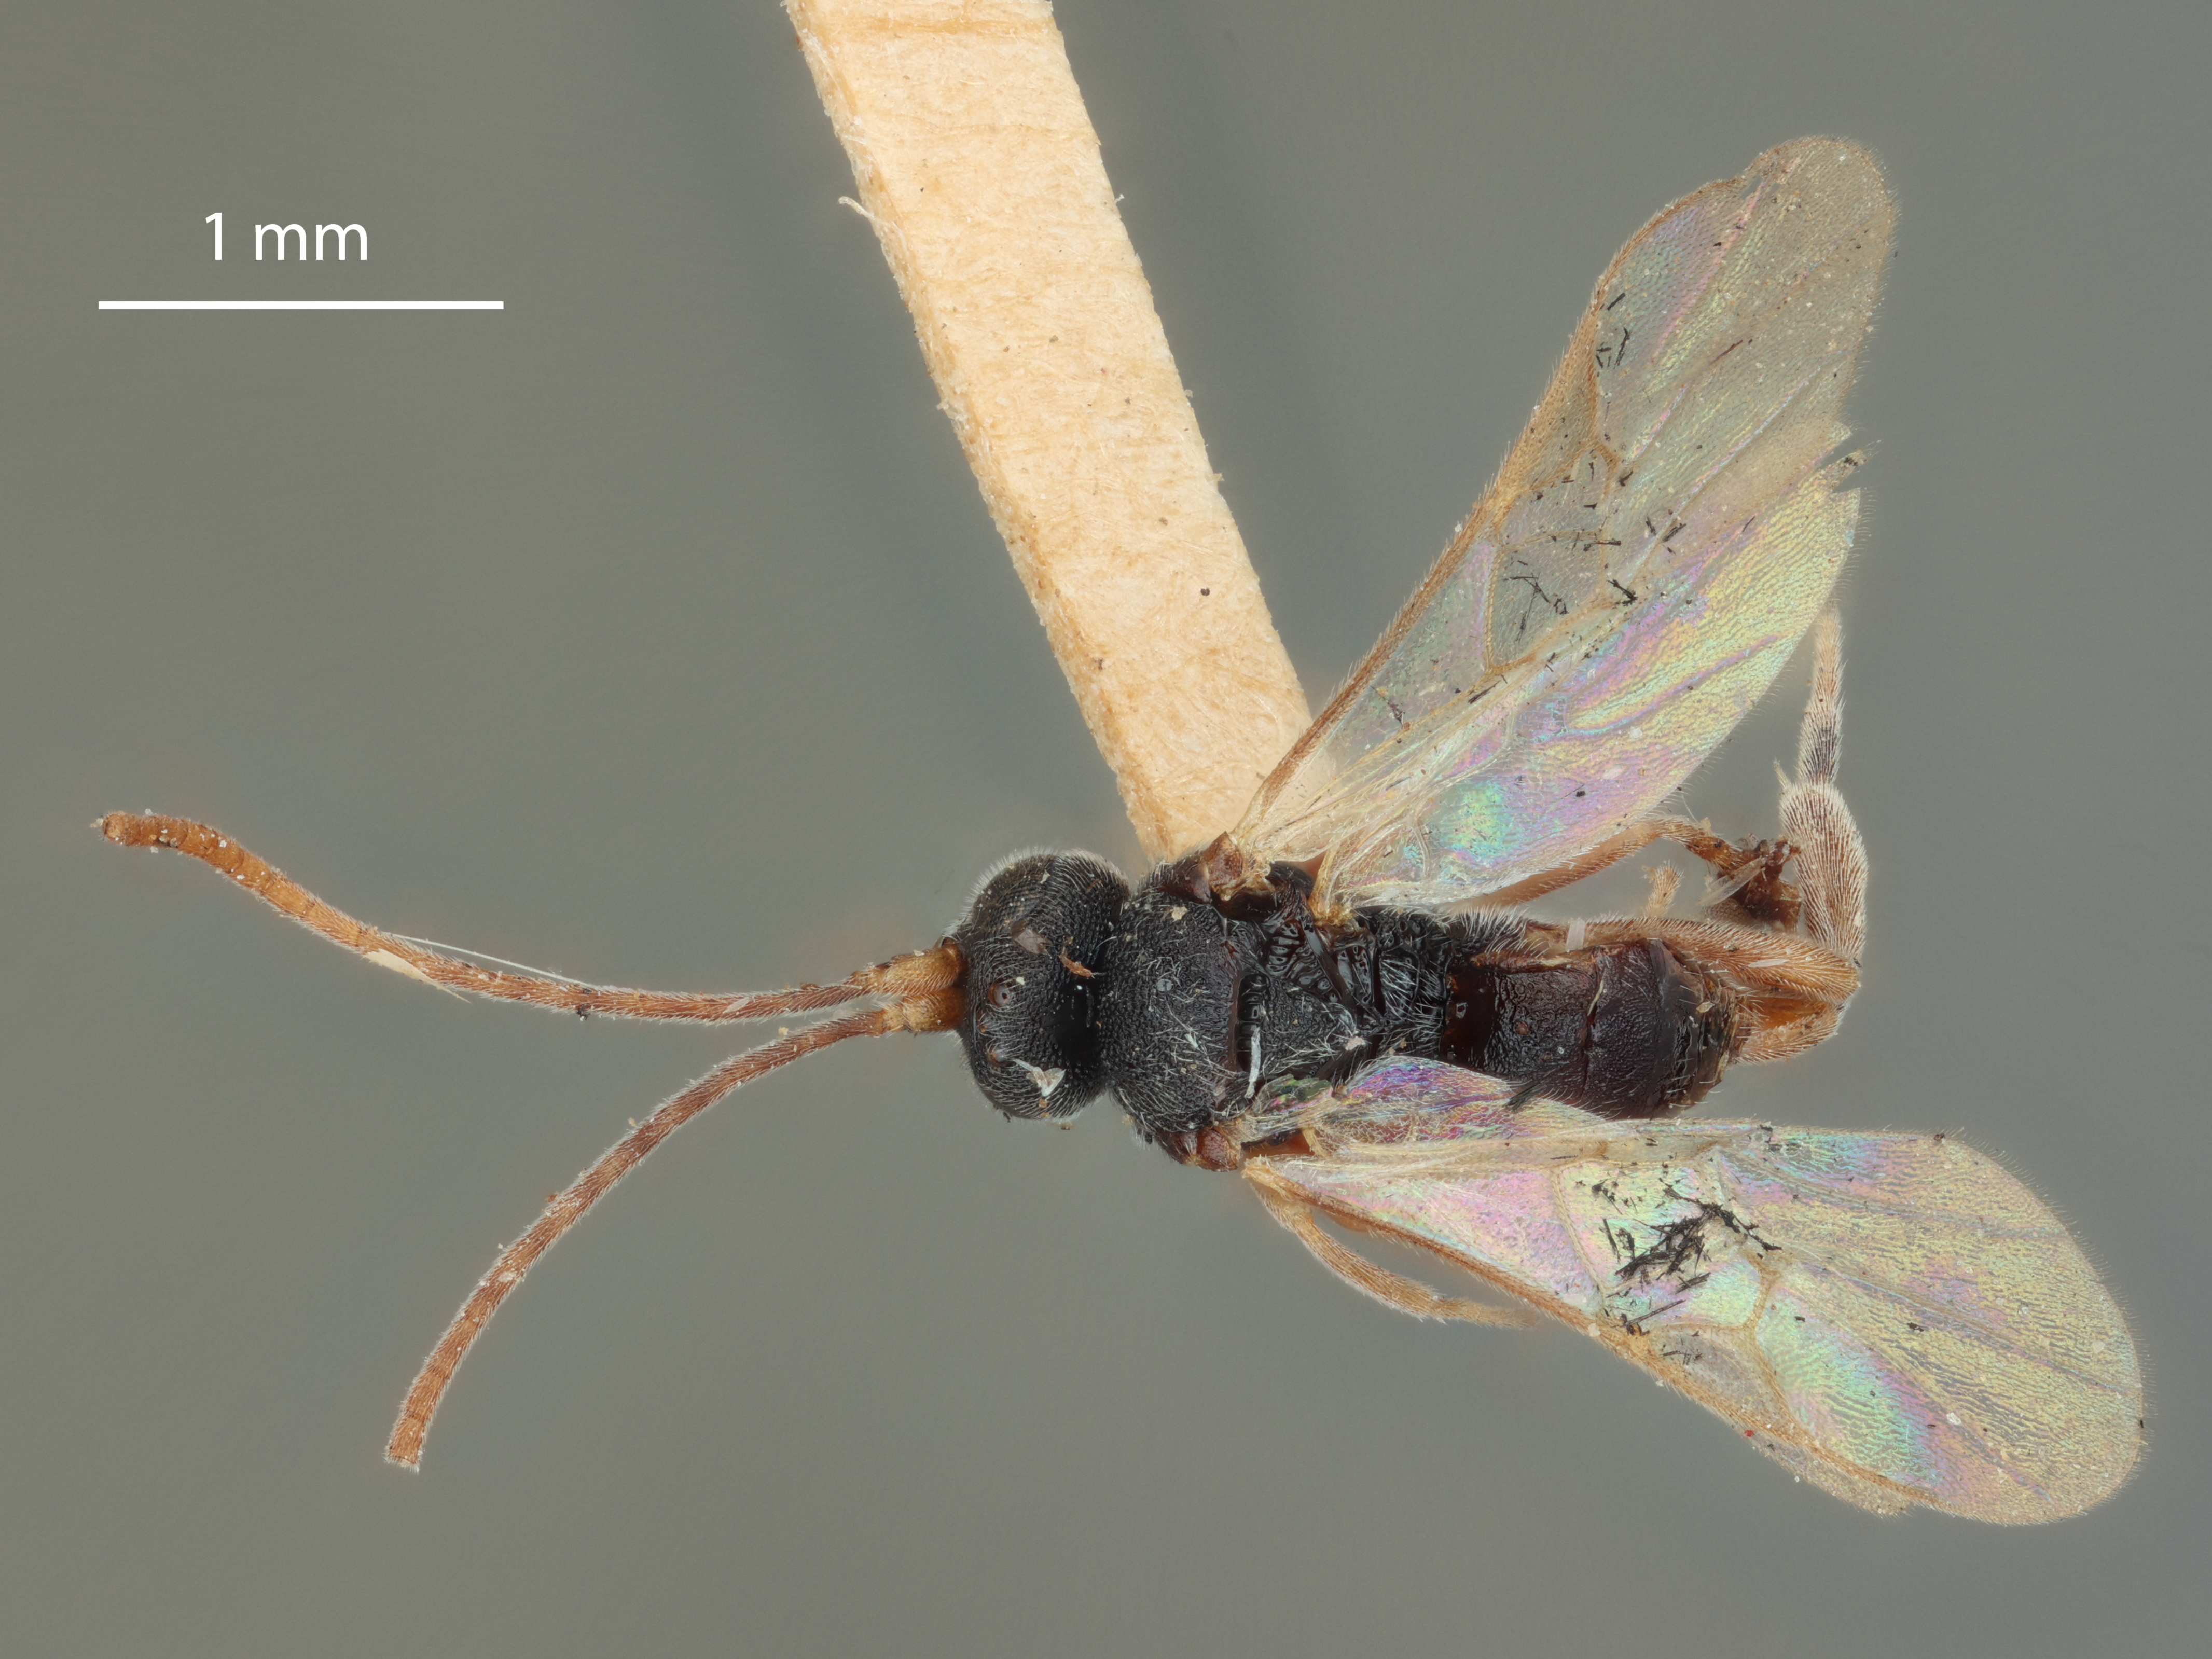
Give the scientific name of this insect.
Alloplitis typhon
